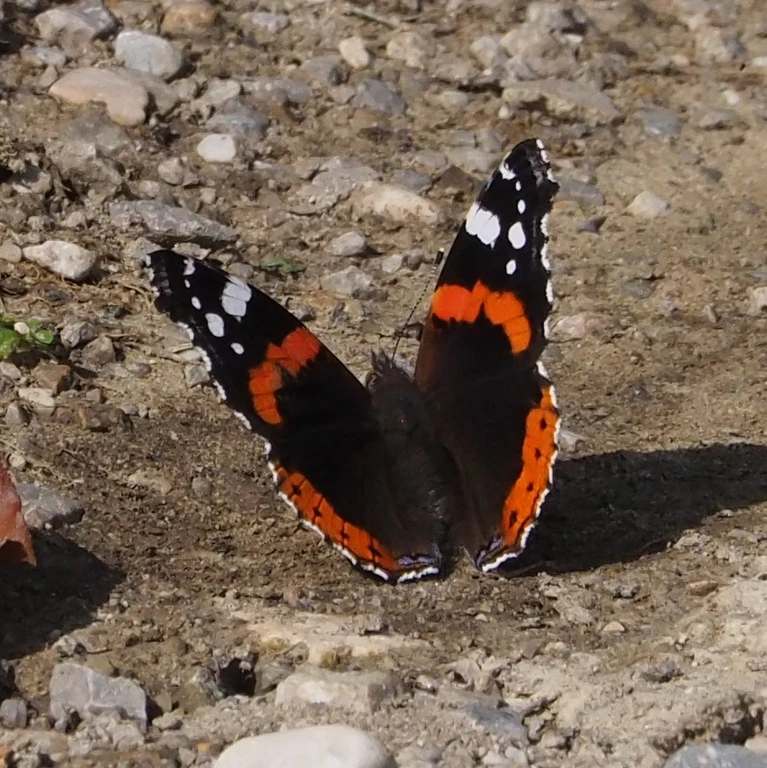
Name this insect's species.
Vanessa atalanta
